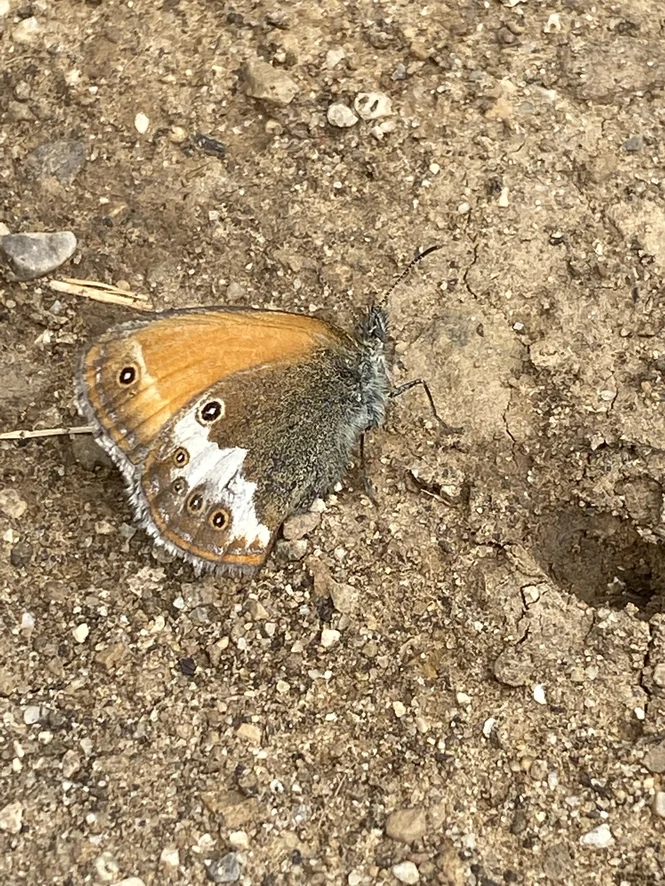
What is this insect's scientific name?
Coenonympha arcania
